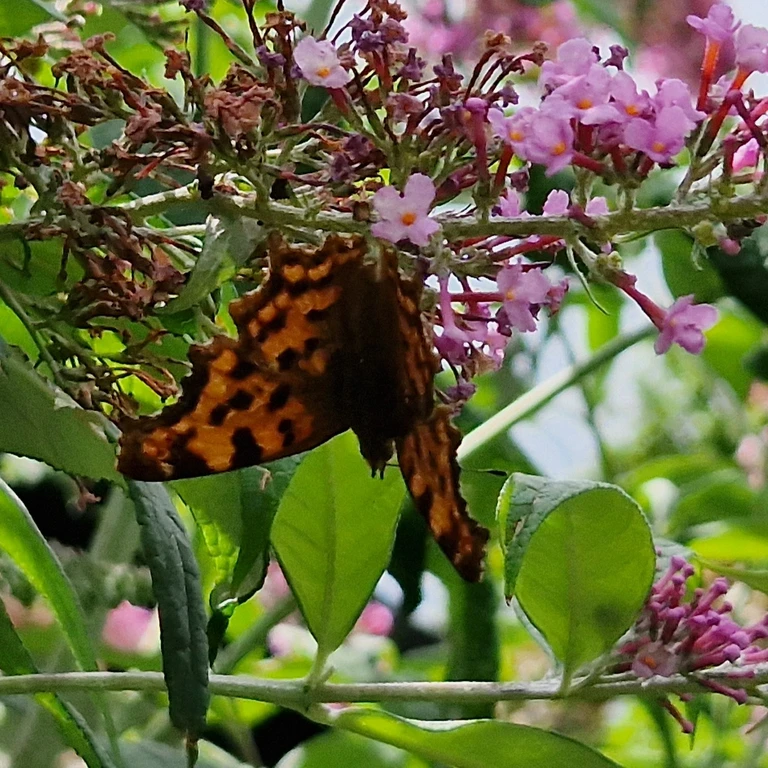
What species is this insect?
Polygonia c-album
